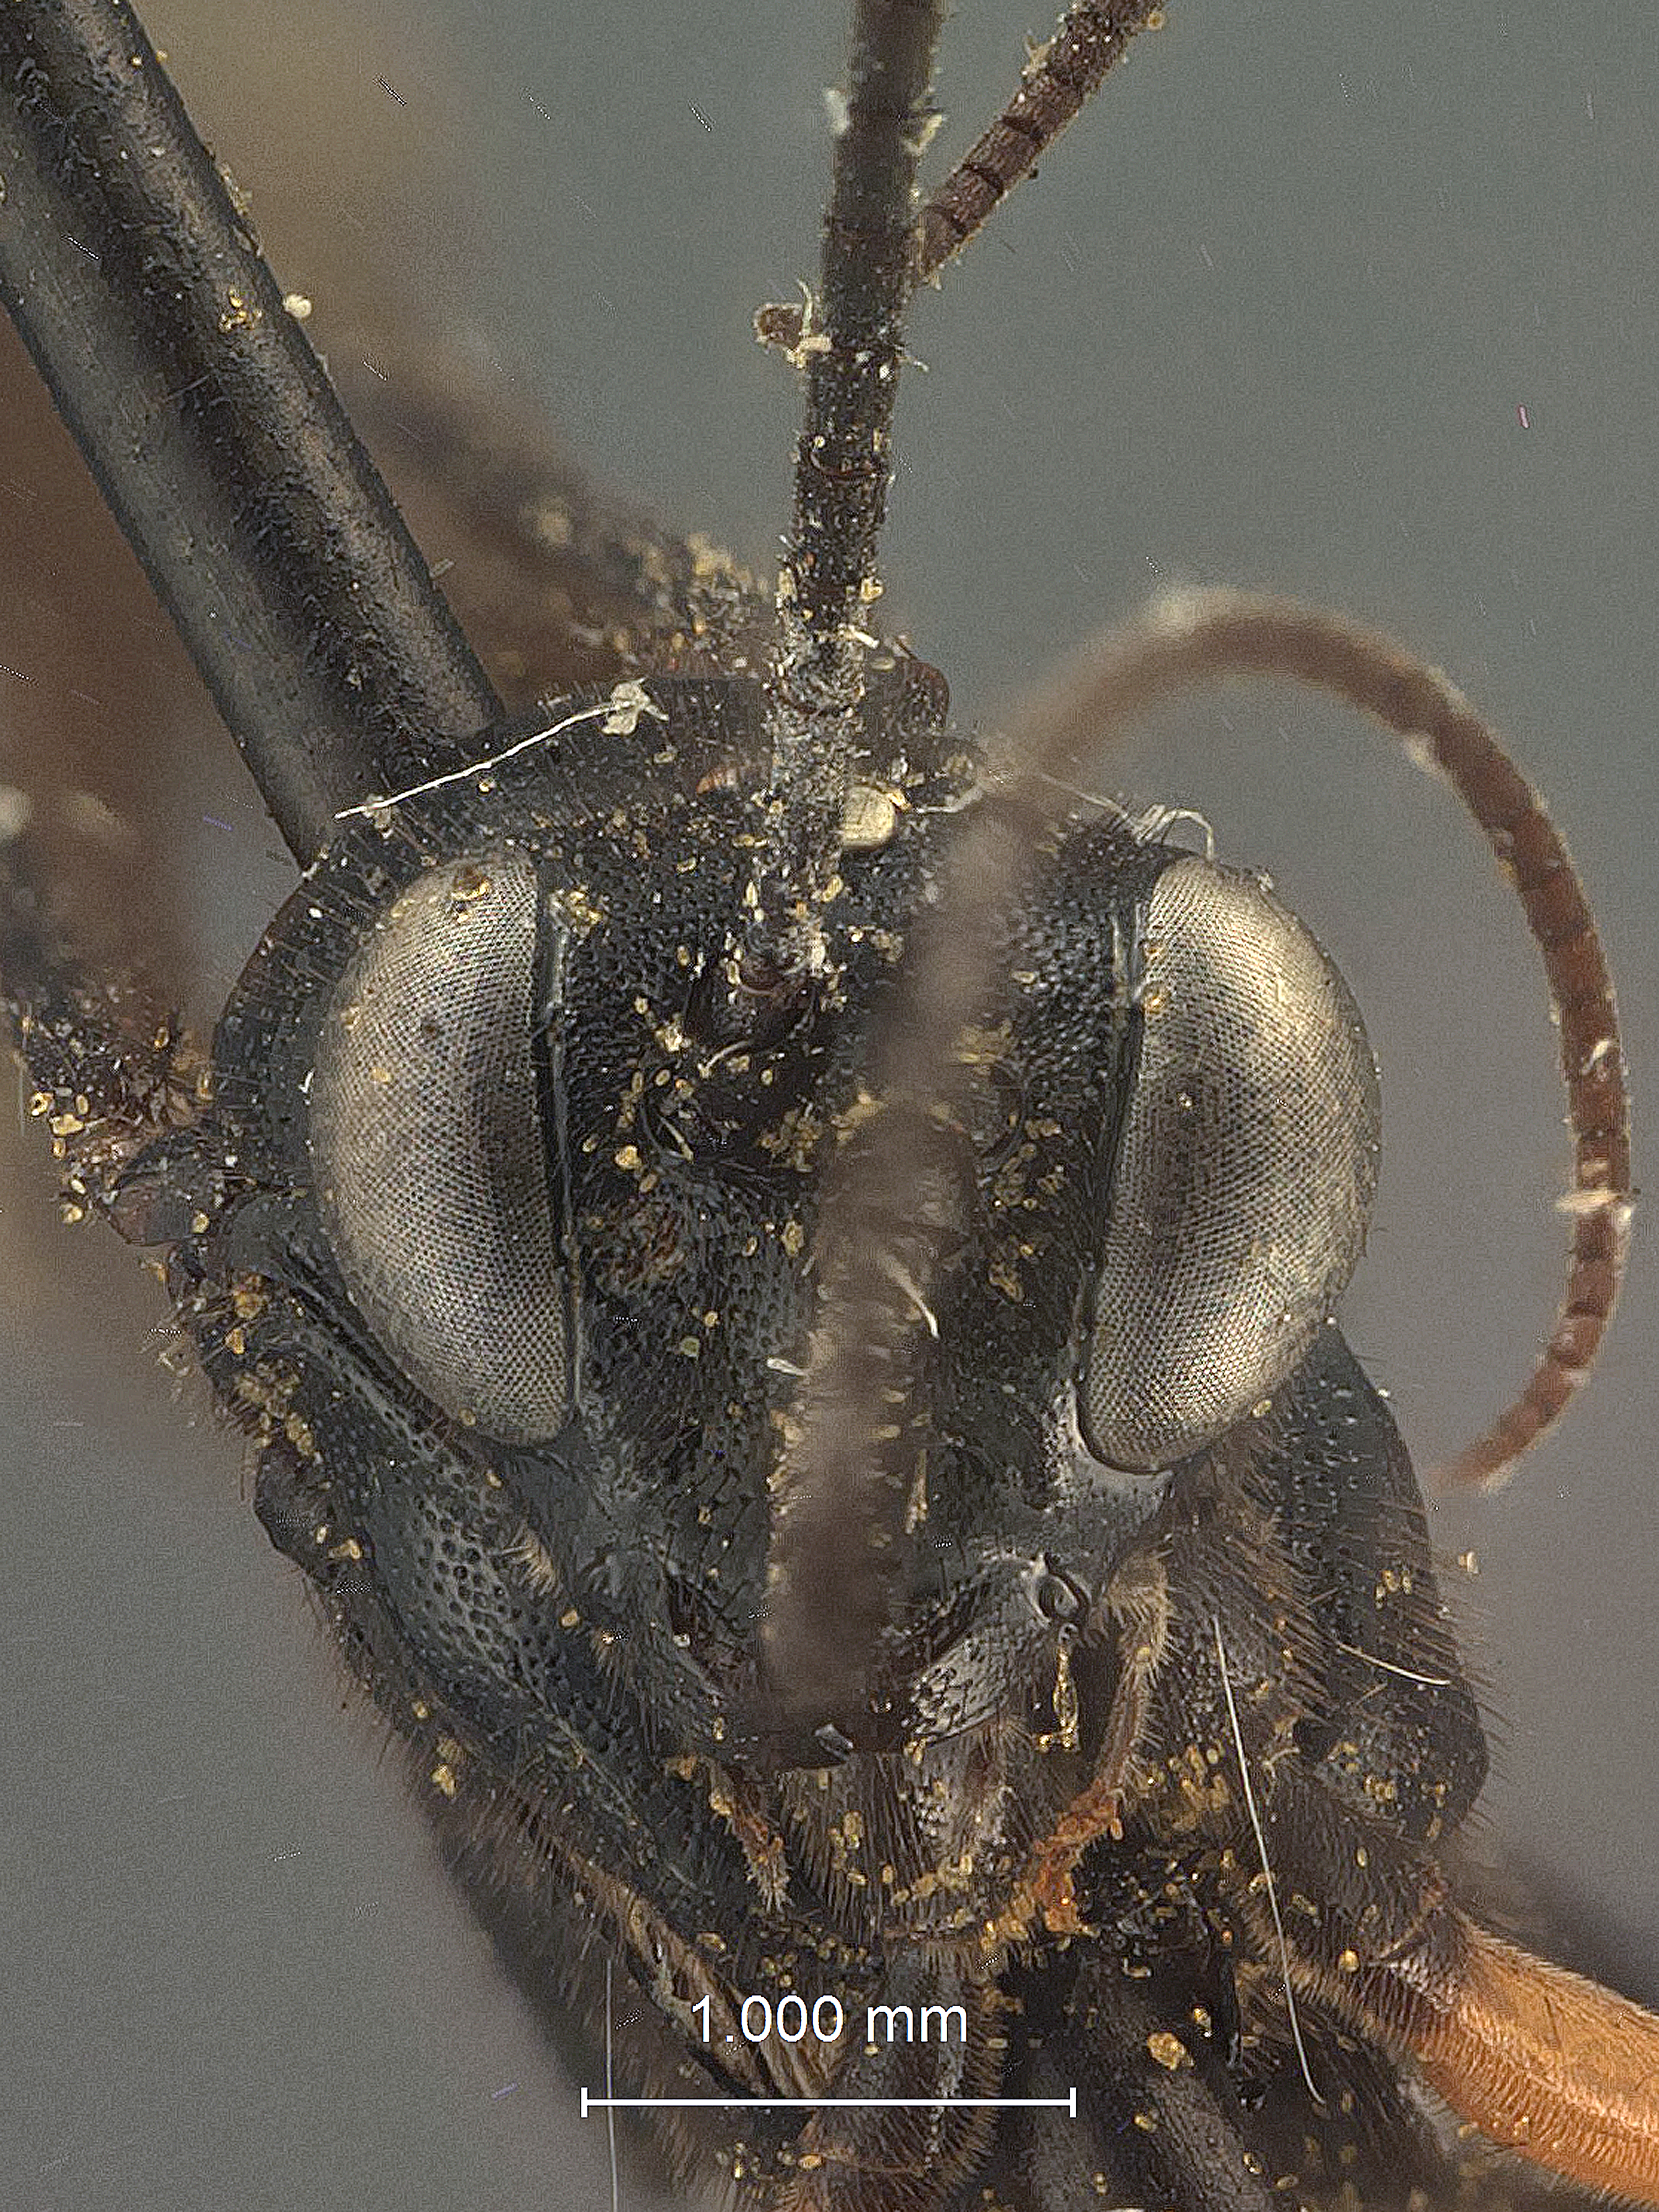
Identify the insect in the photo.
Exetastes dilutipes
